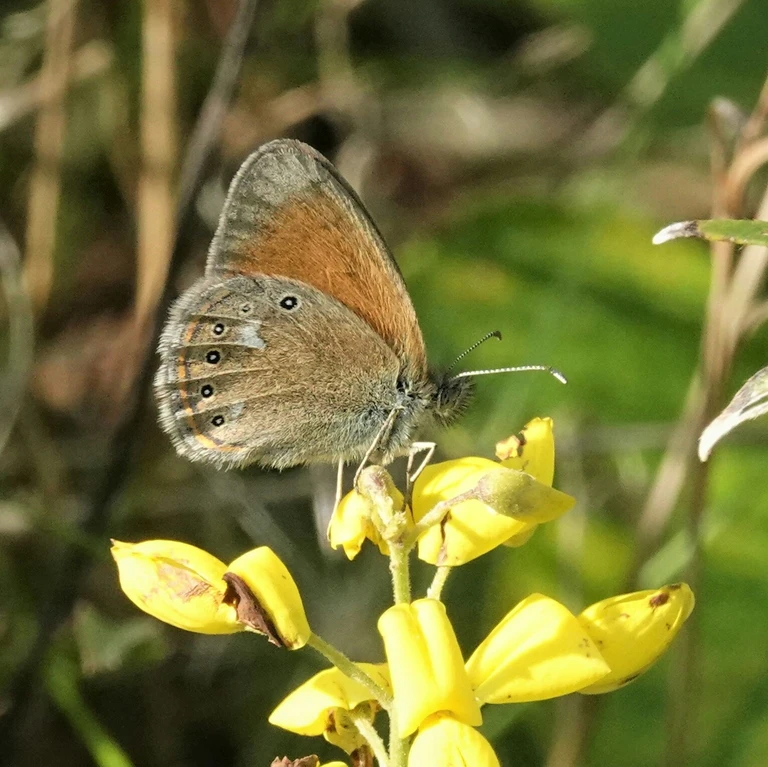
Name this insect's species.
Coenonympha glycerion (also Coenonympha iphis)
